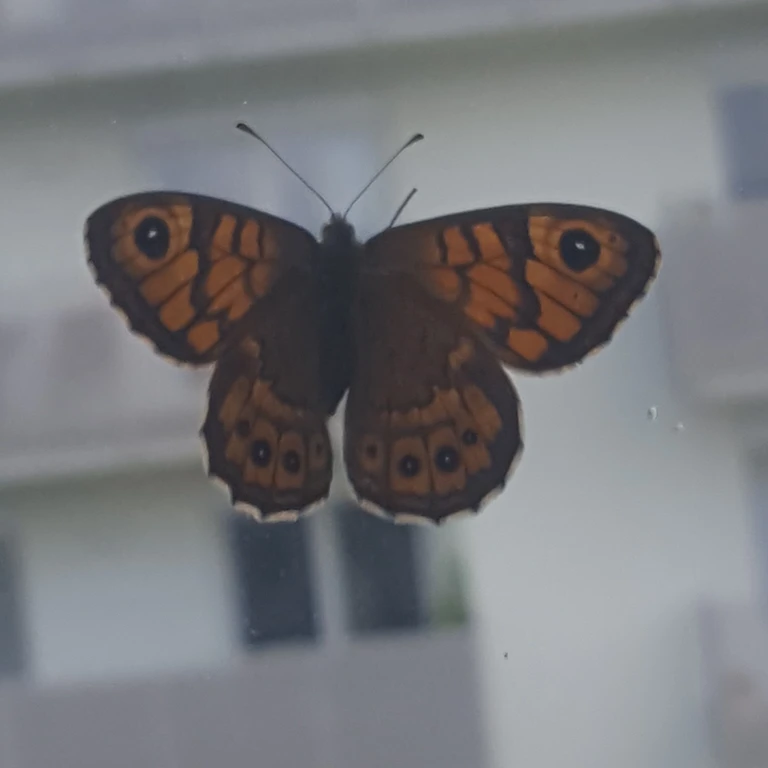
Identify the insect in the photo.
Lasiommata megera (also Pararge megera)
